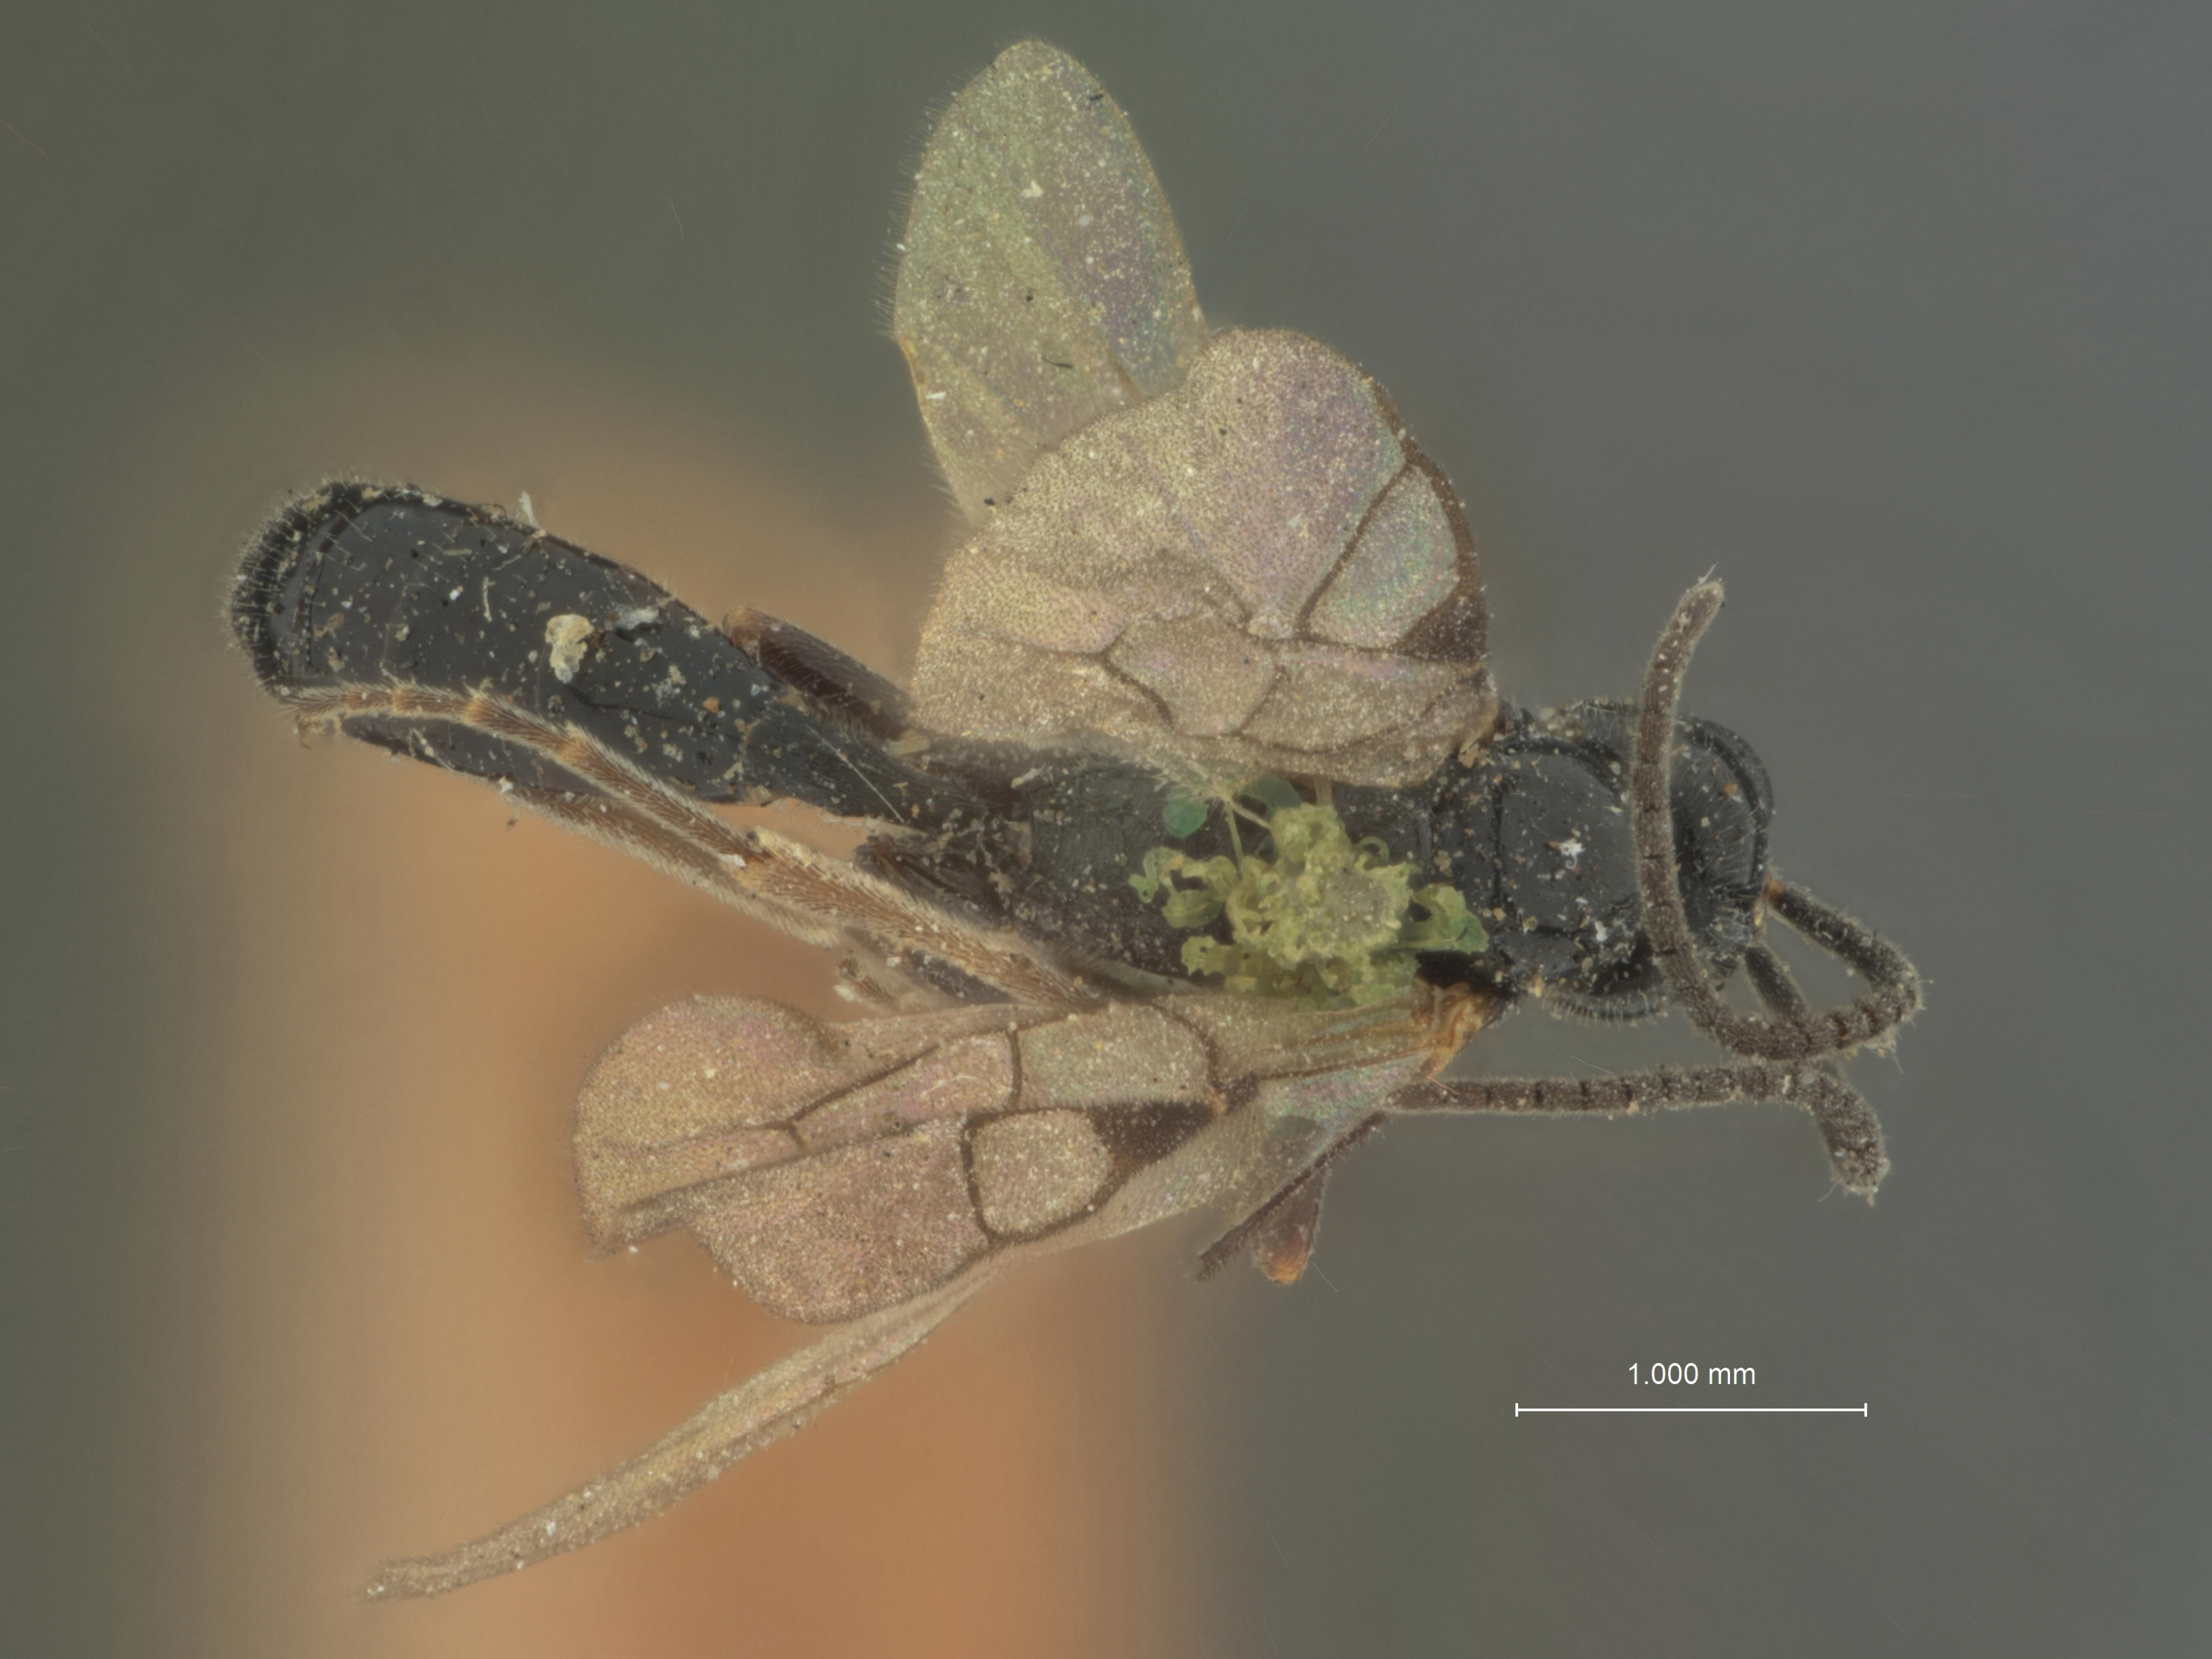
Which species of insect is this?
Exolytus perplexus
